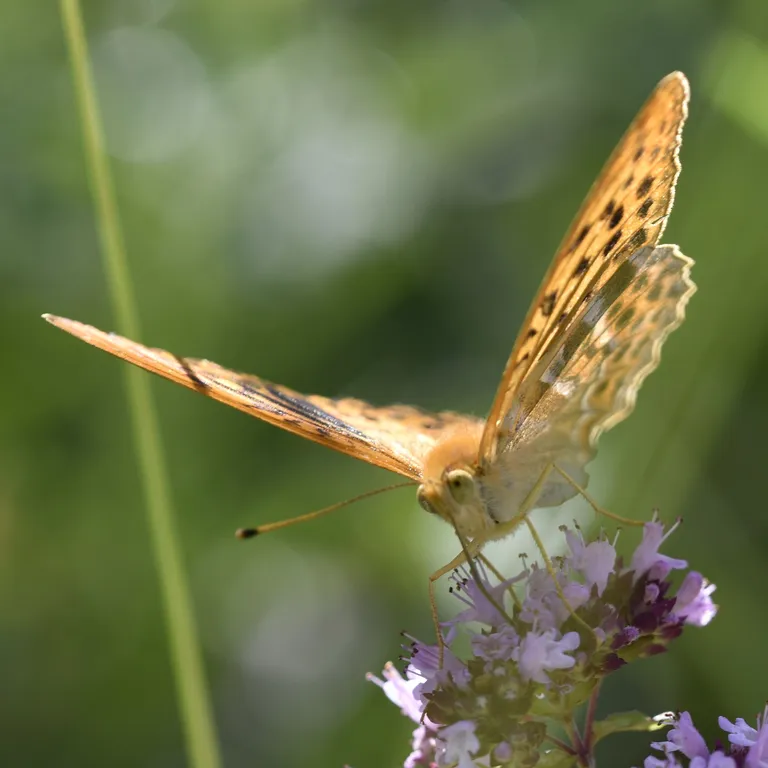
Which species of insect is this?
Argynnis paphia
